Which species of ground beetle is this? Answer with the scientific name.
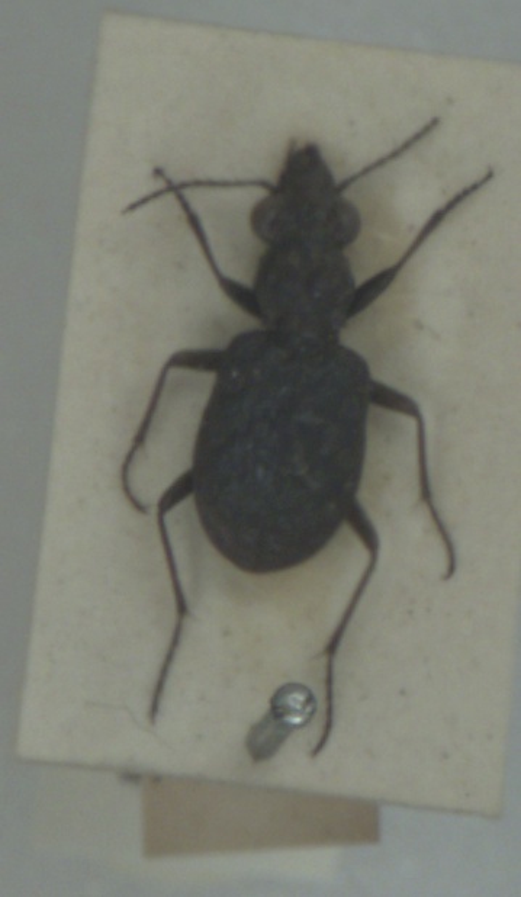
Elaphrus cupreus
